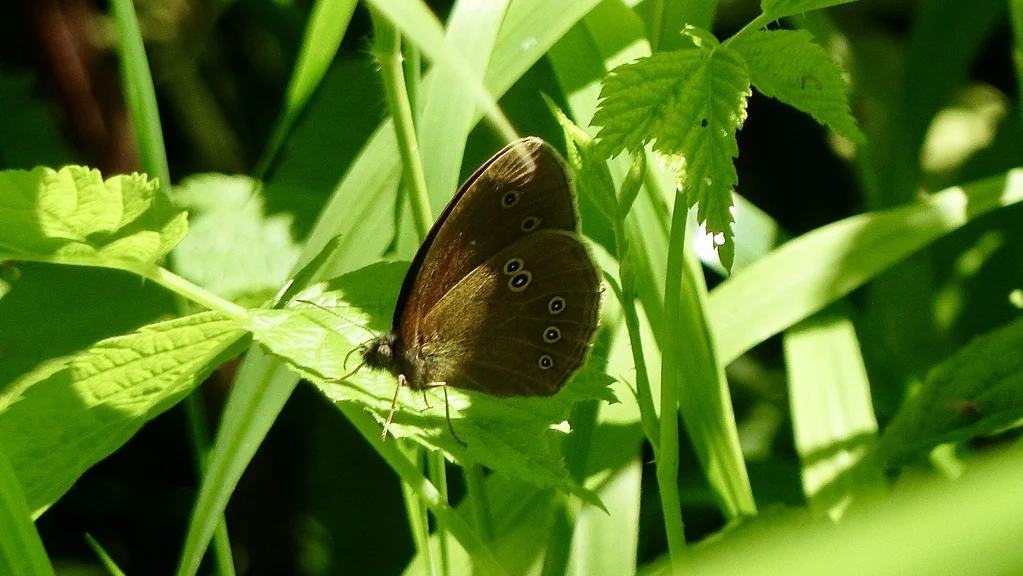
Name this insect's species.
Aphantopus hyperantus
